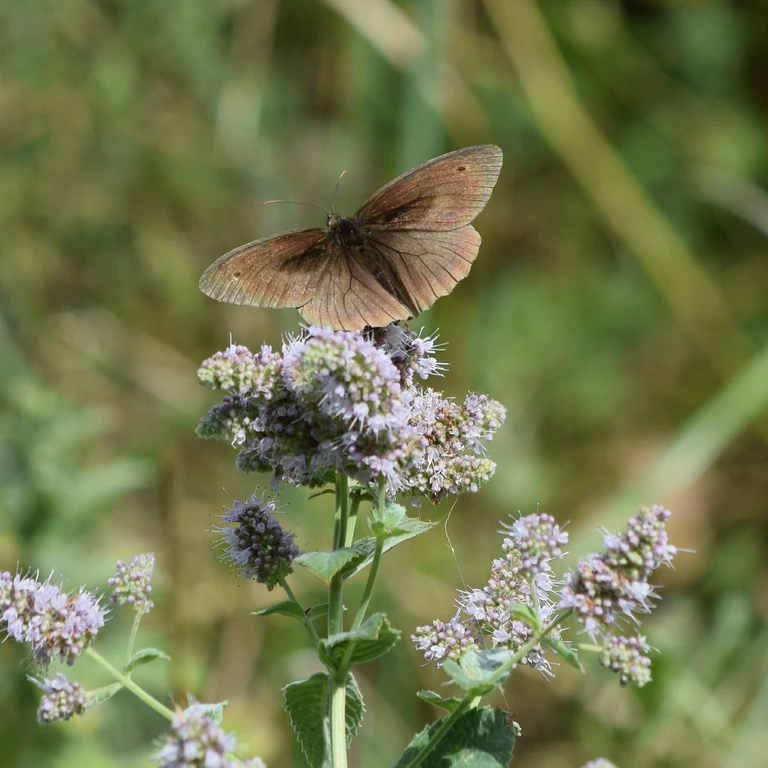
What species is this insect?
Maniola jurtina
